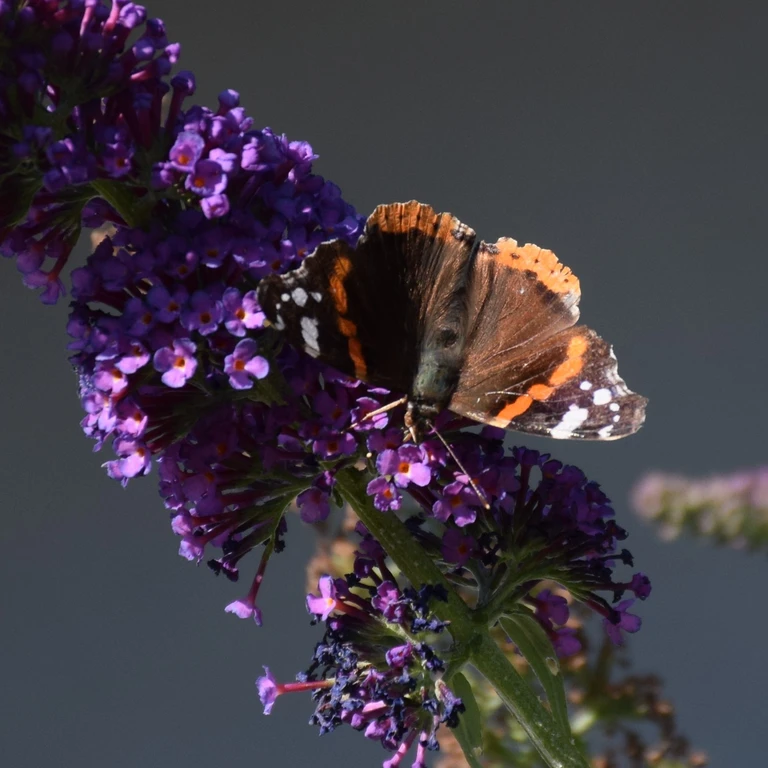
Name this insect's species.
Vanessa atalanta
